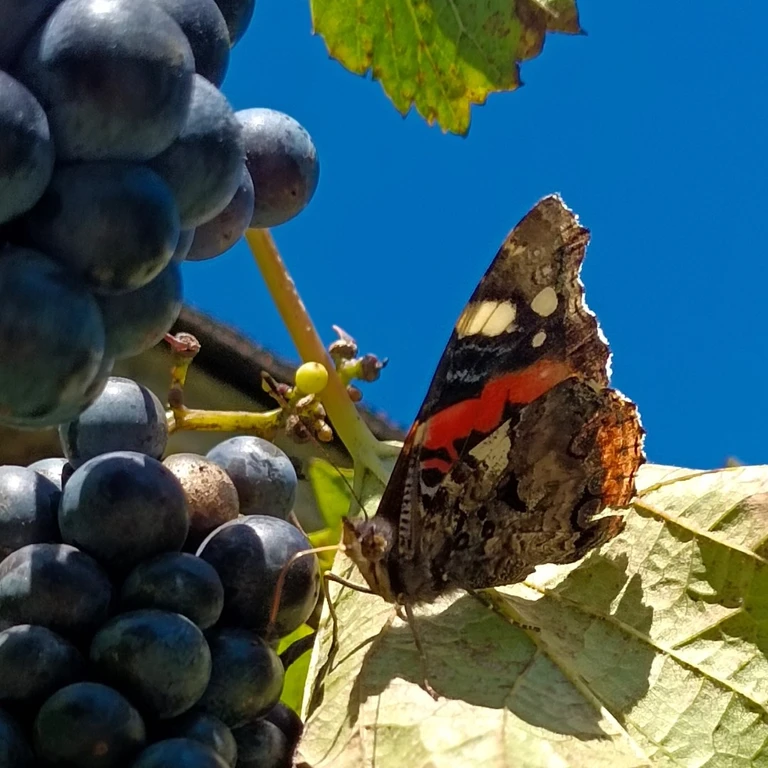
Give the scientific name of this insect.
Vanessa atalanta
